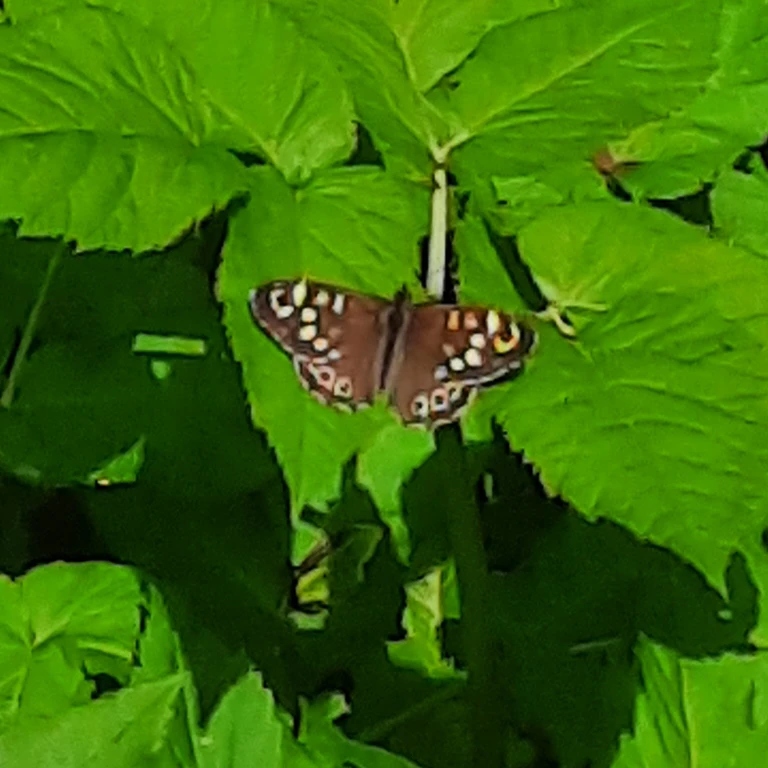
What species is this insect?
Pararge aegeria
